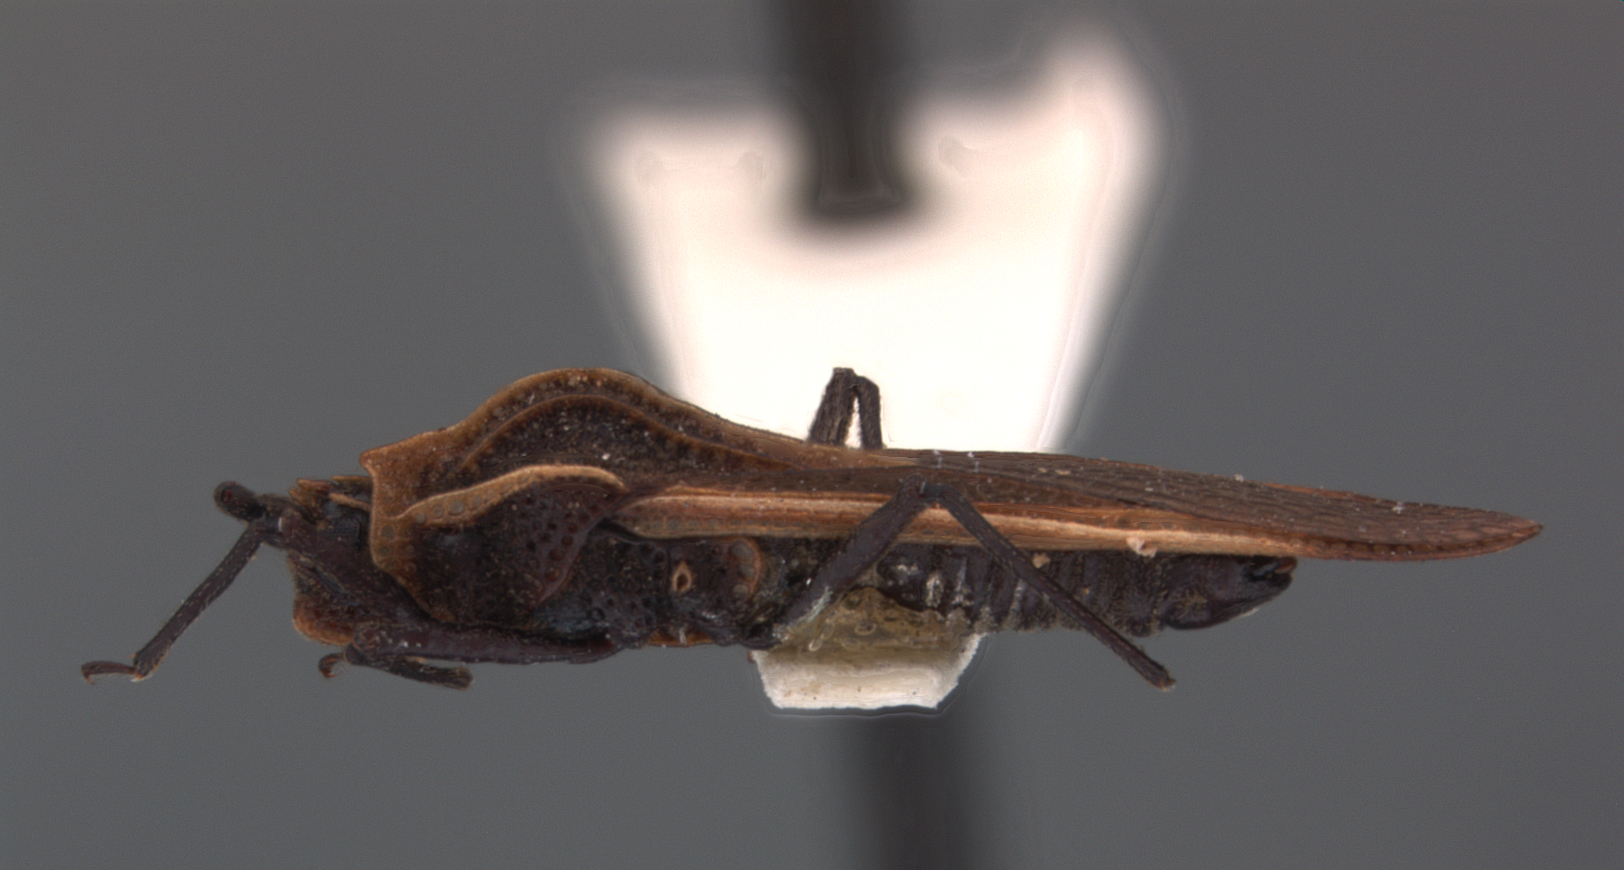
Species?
Teleonemia altilis
